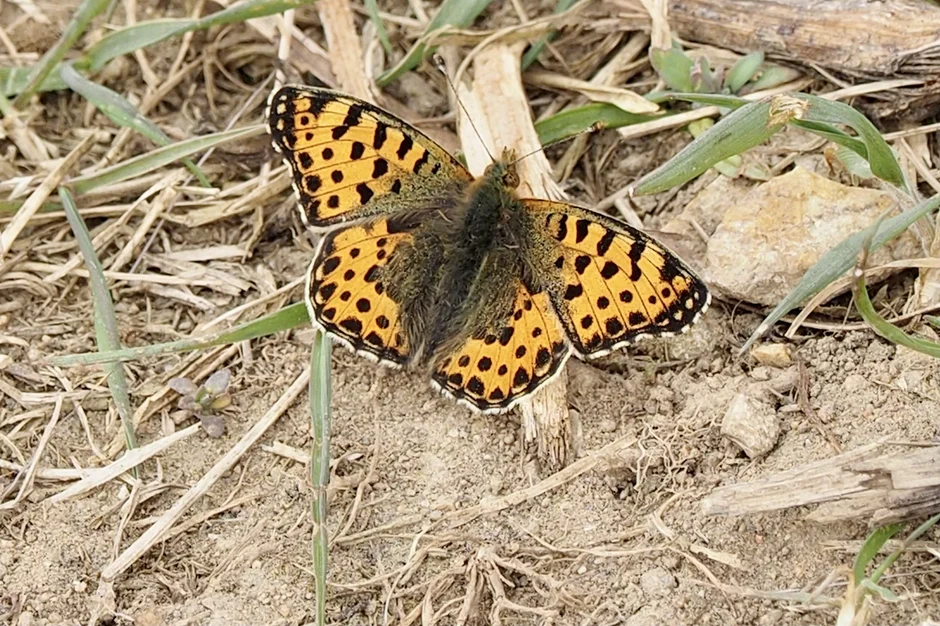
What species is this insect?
Issoria lathonia
